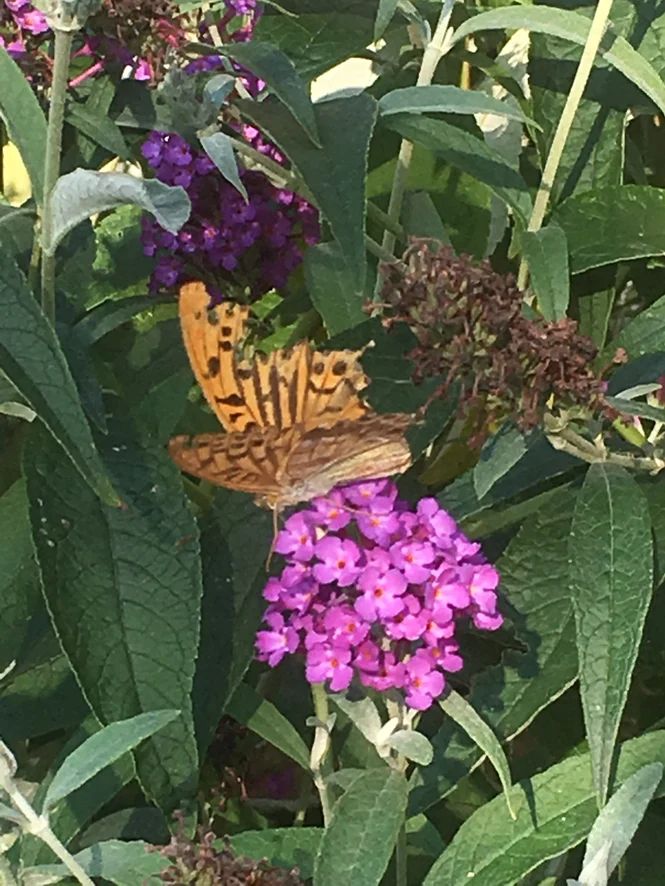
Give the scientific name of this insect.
Argynnis paphia
